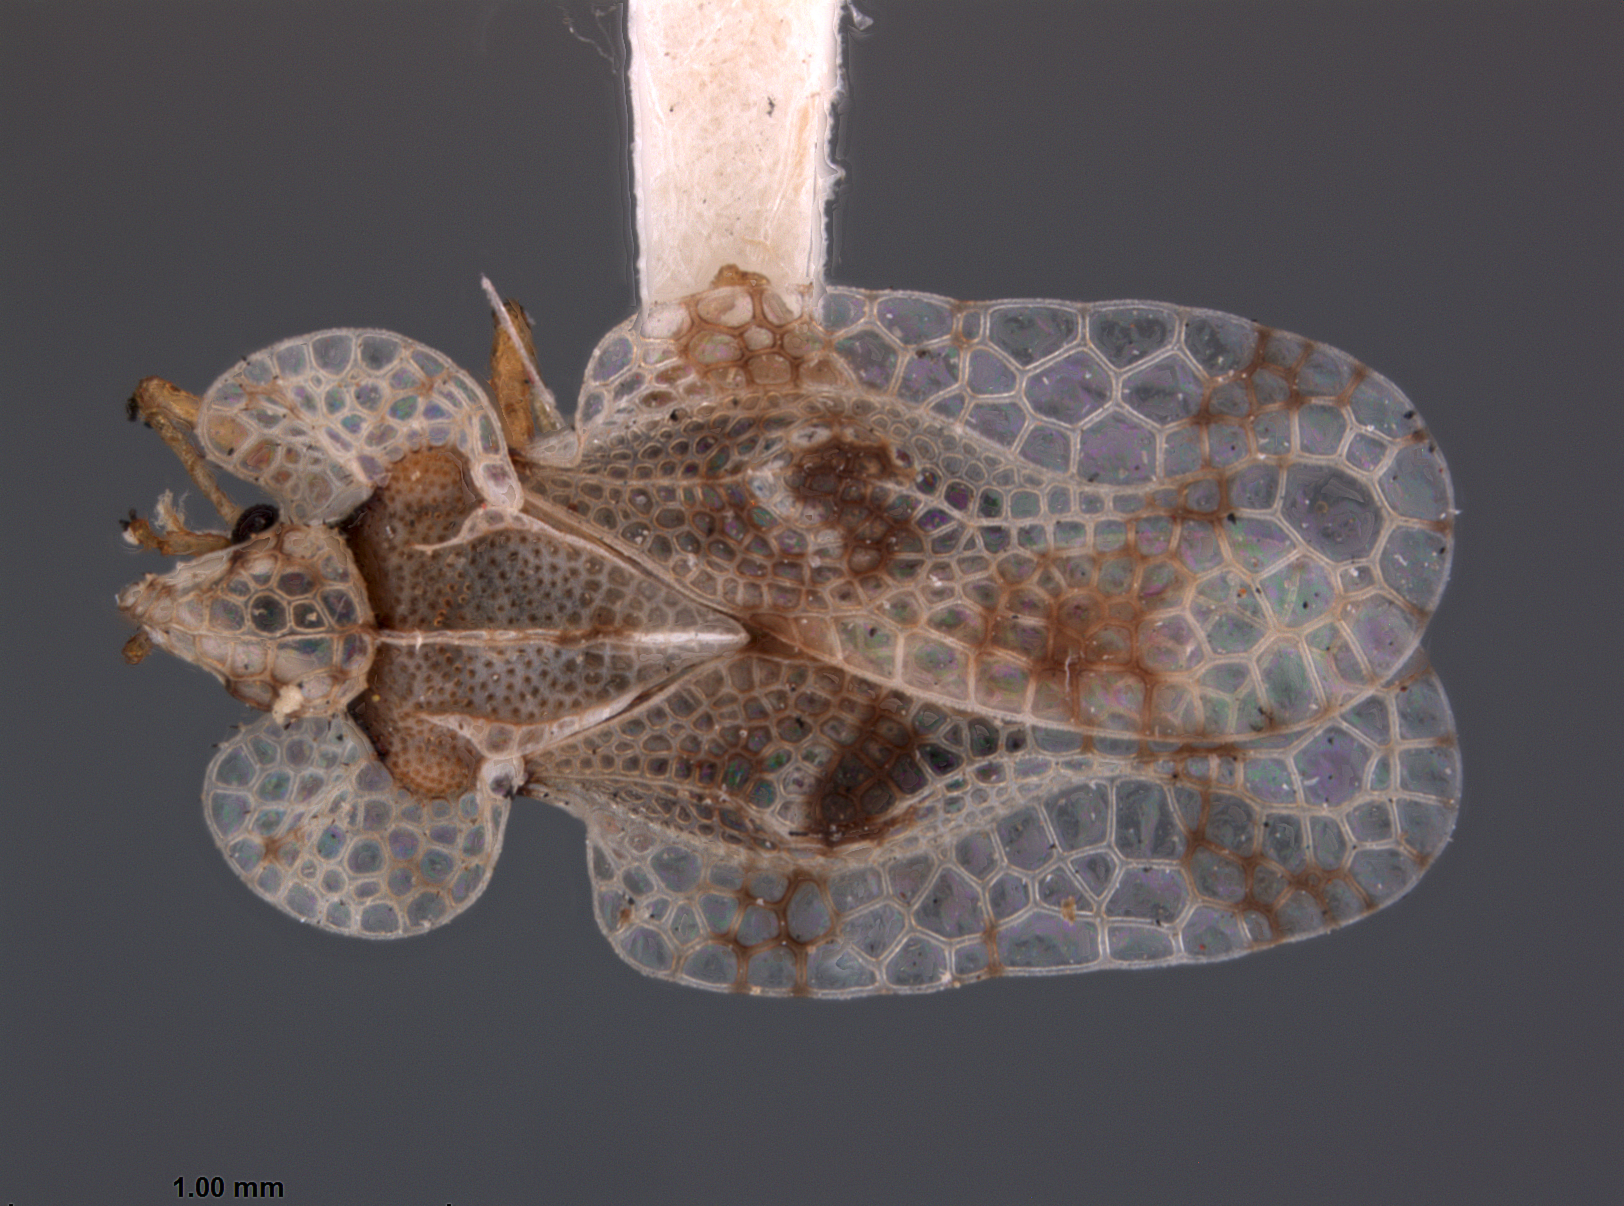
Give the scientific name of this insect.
Corythucha essigi
